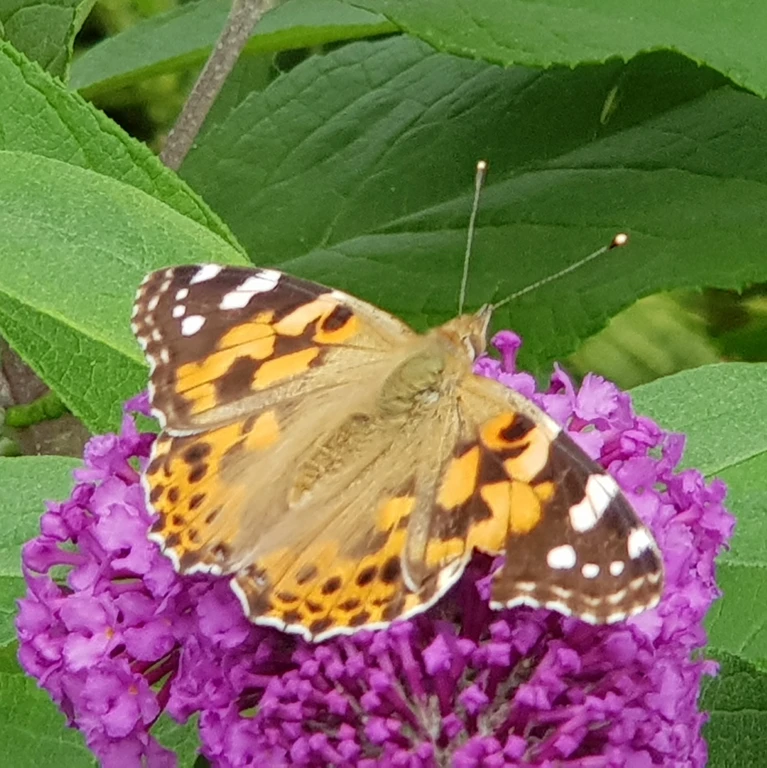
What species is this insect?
Vanessa cardui
